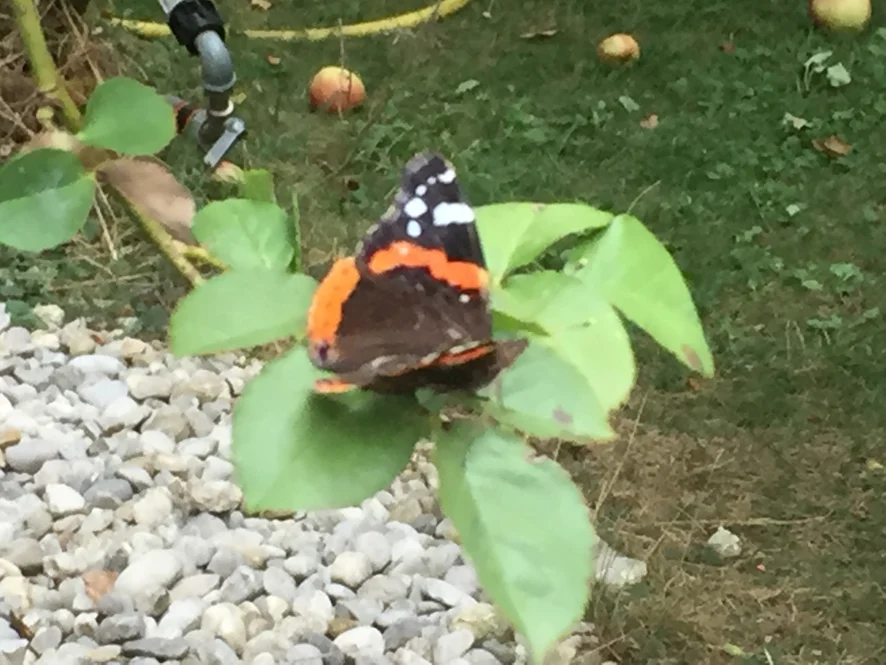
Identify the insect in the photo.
Vanessa atalanta
